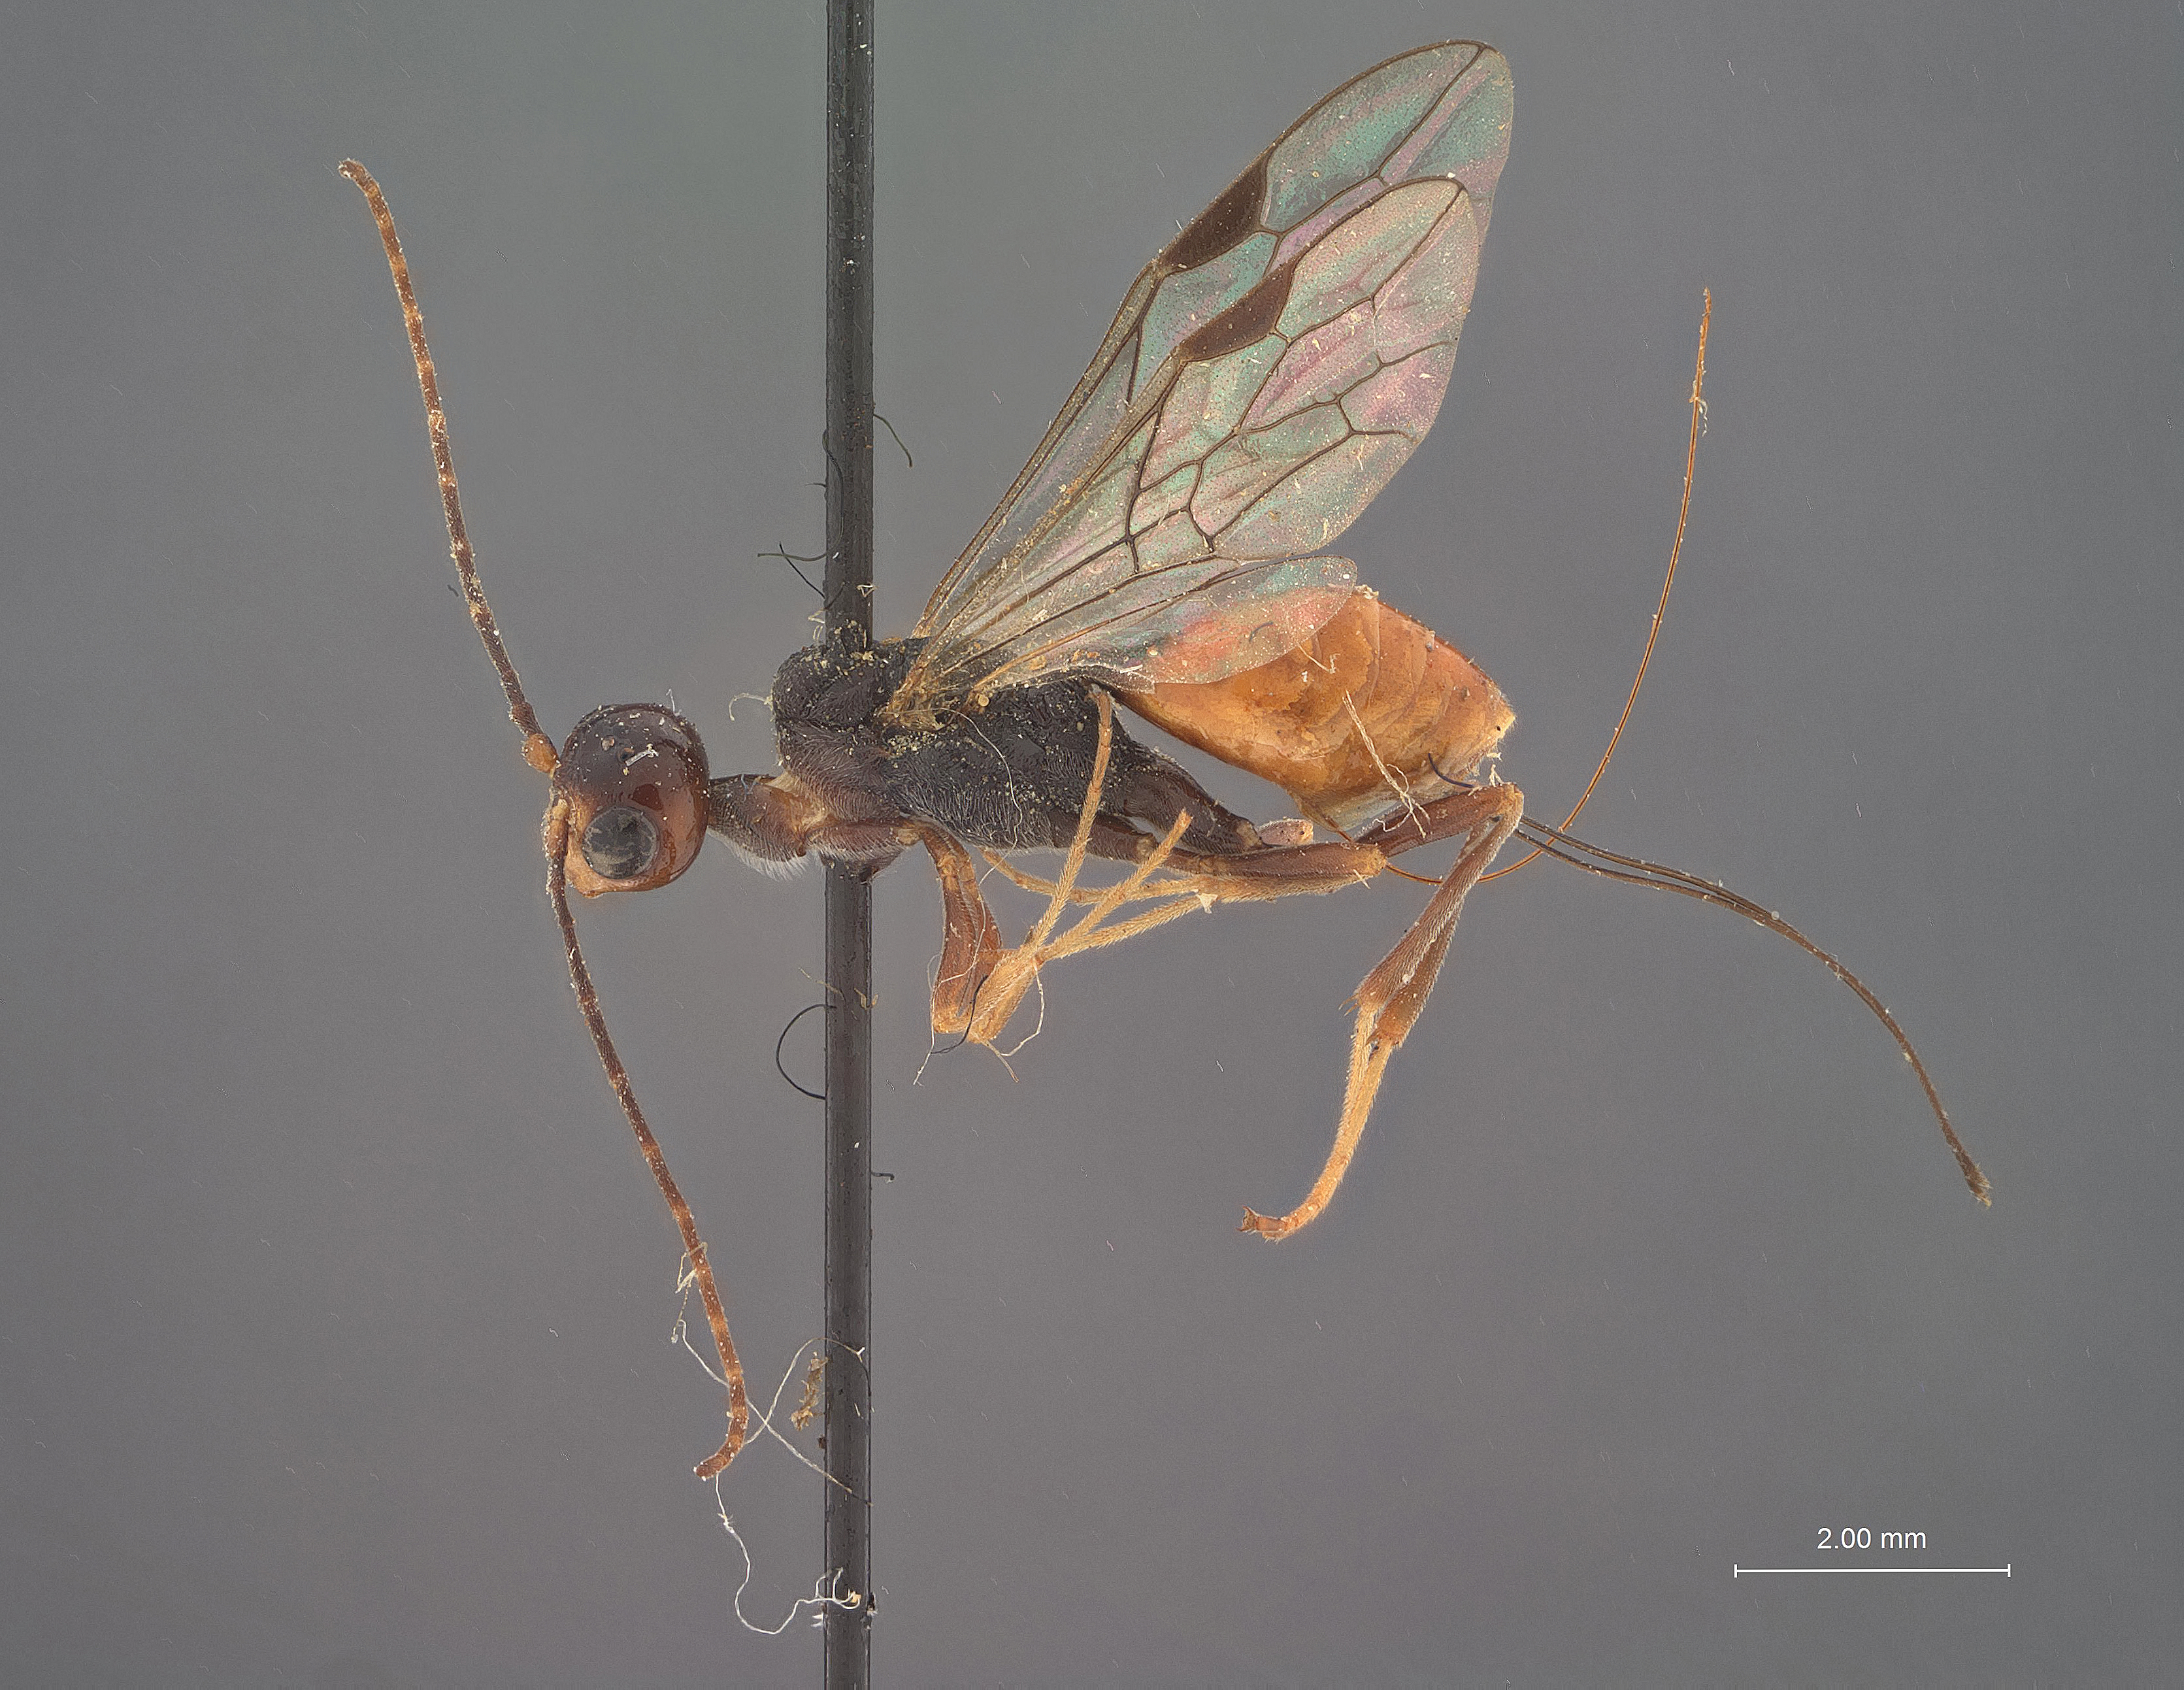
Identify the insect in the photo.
Aulacus digitalis
